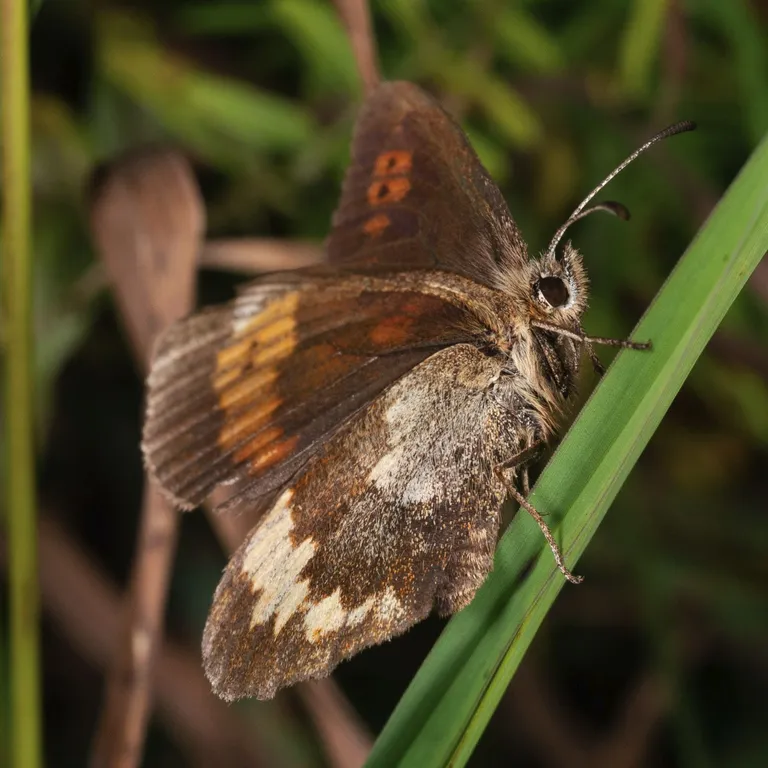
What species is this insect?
Erebia manto
